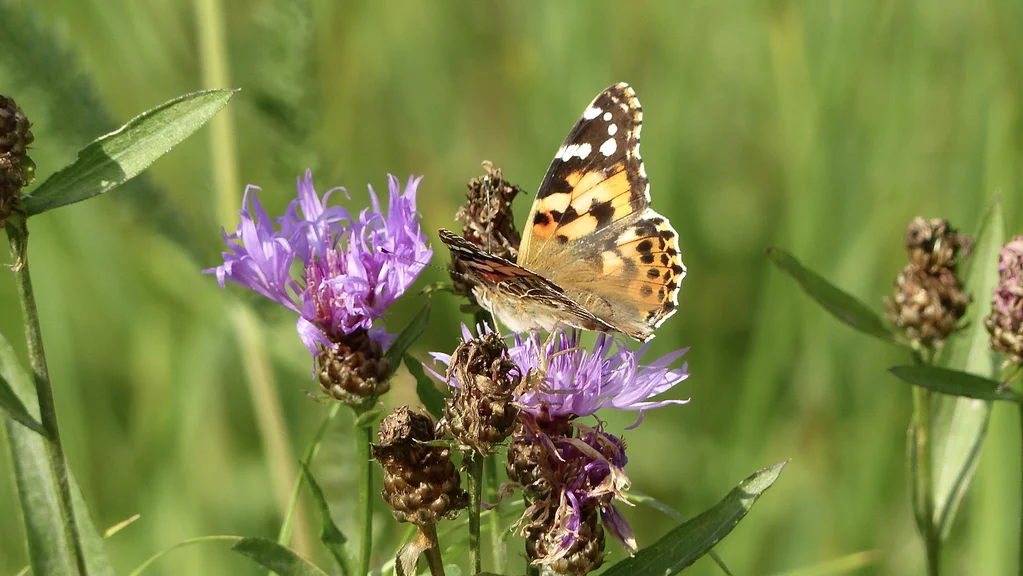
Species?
Vanessa cardui
